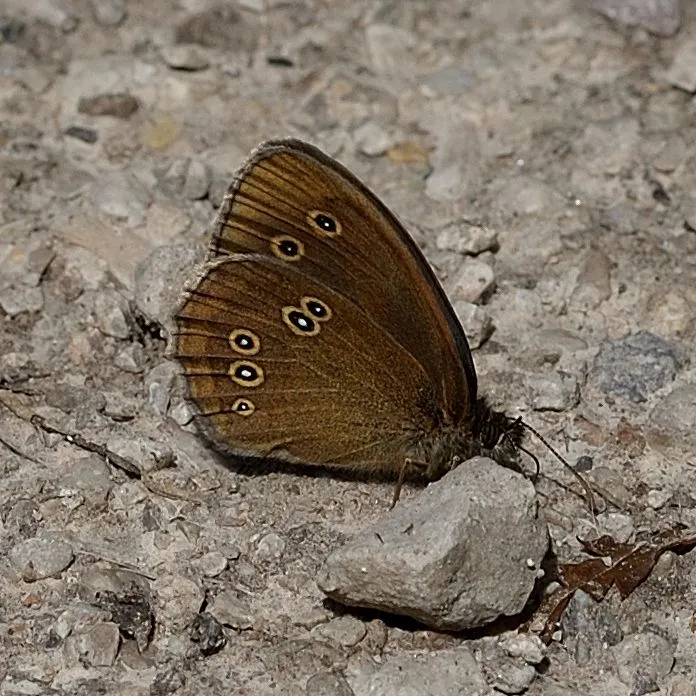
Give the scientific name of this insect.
Aphantopus hyperantus
